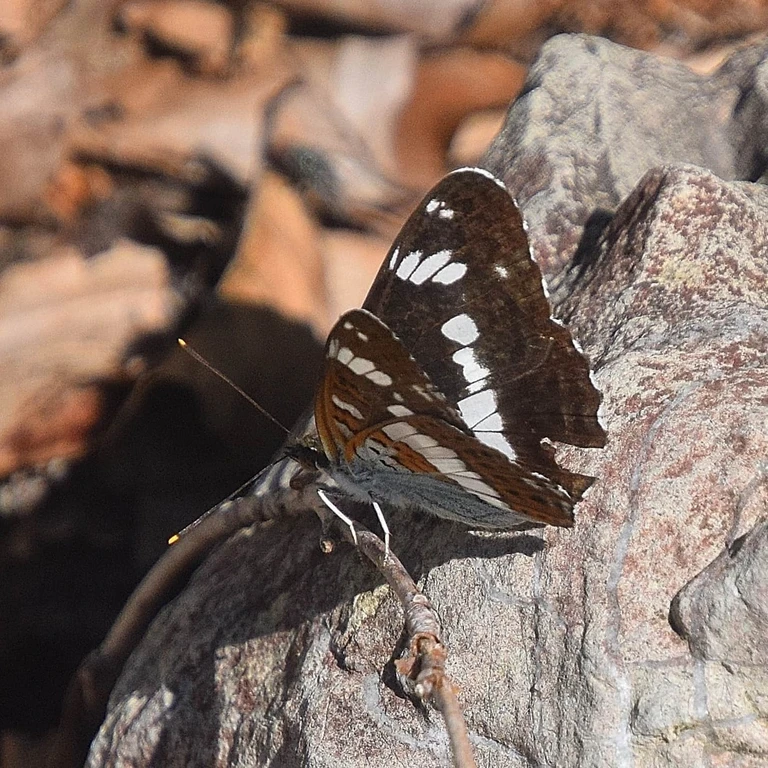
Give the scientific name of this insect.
Limenitis camilla (also Ladoga camilla)
